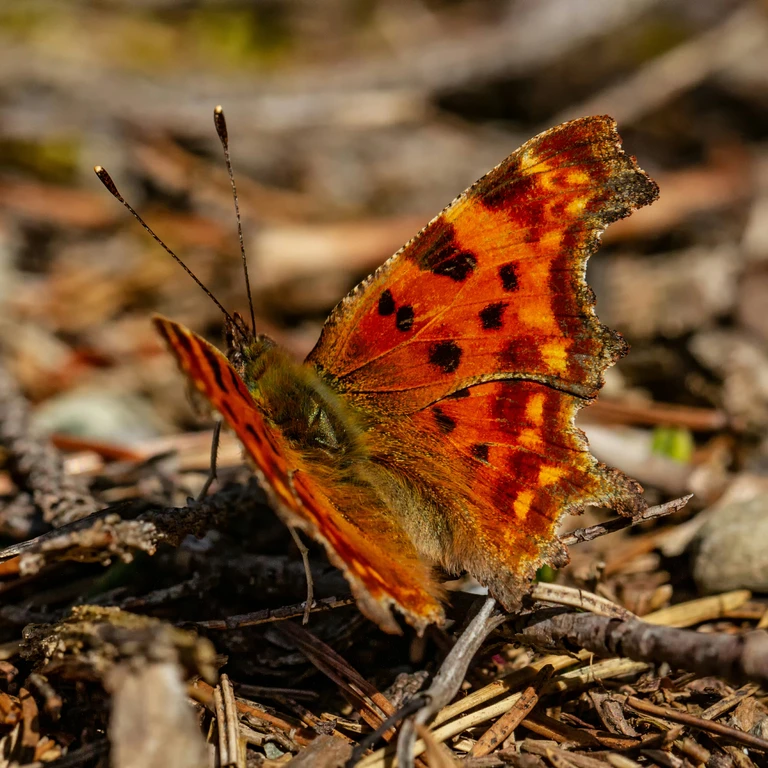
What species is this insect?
Polygonia c-album
